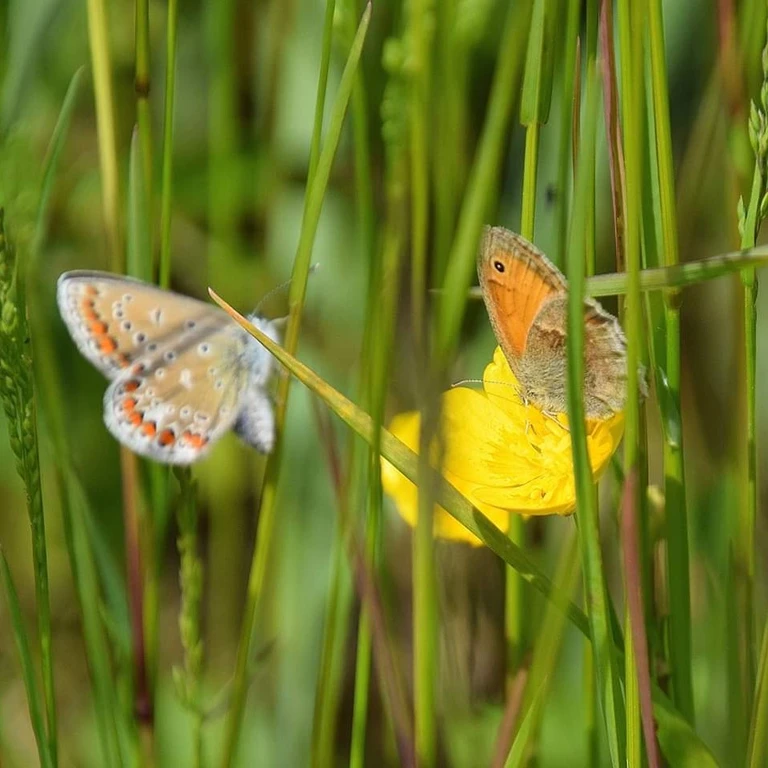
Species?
Coenonympha pamphilus
